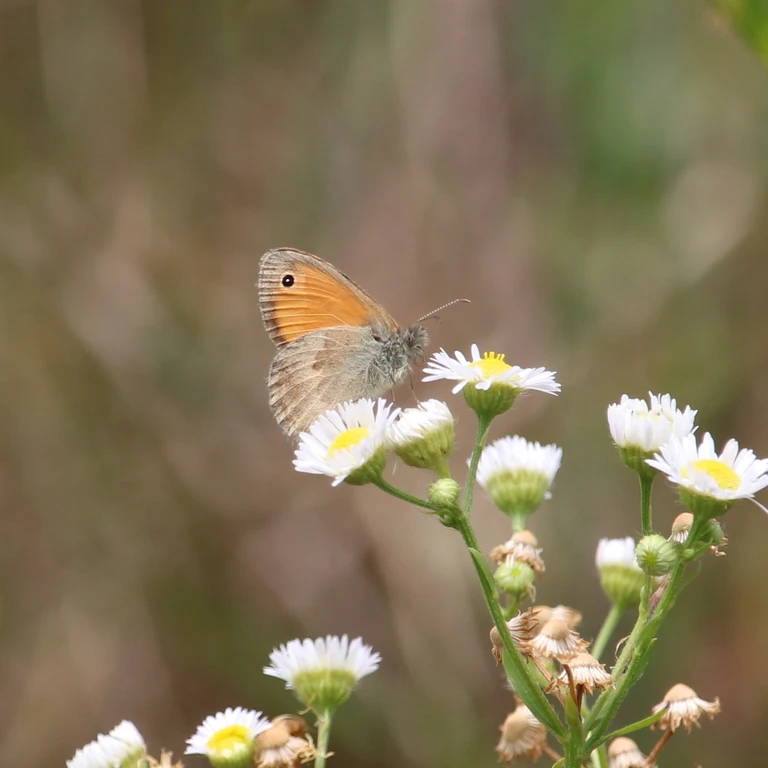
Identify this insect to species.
Coenonympha pamphilus
